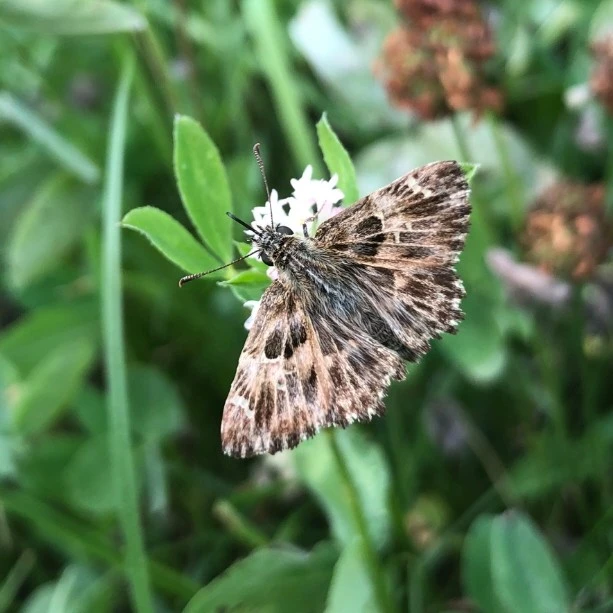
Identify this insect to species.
Carcharodus alceae
